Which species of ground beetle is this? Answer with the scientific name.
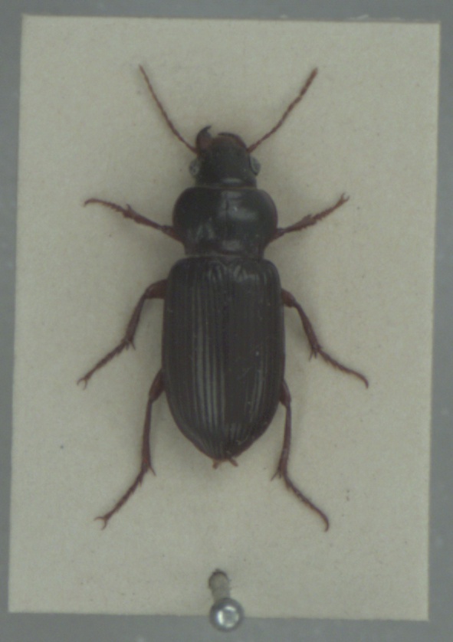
Amara convexiuscula
